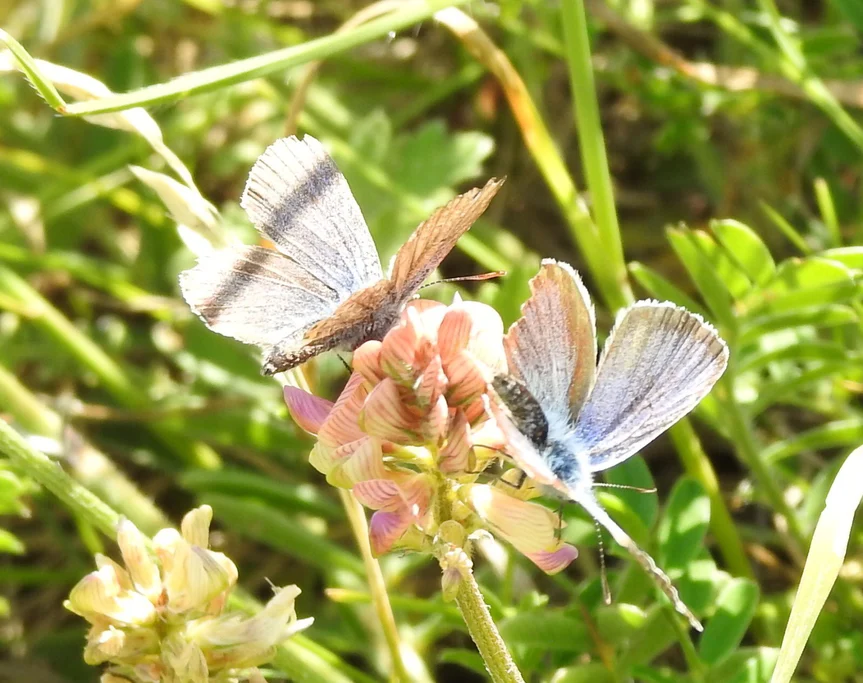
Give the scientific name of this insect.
Plebejus argus
